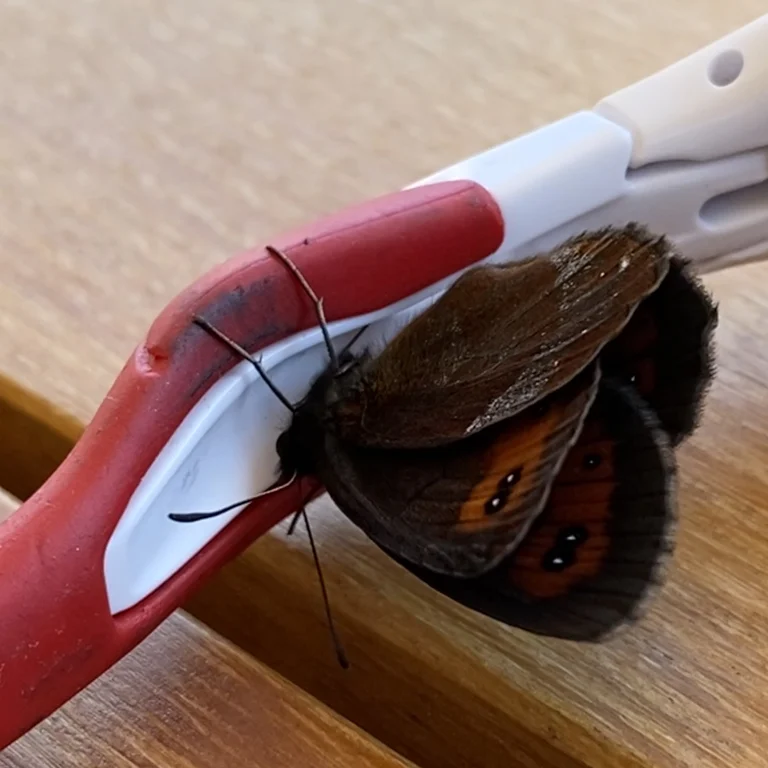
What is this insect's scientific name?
Erebia aethiops
